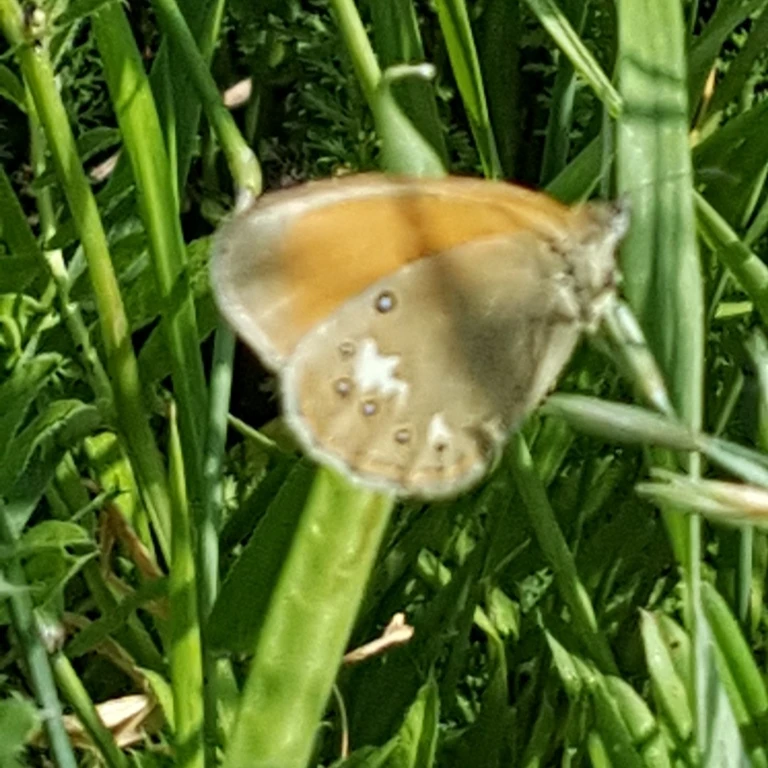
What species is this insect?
Coenonympha glycerion (also Coenonympha iphis)
